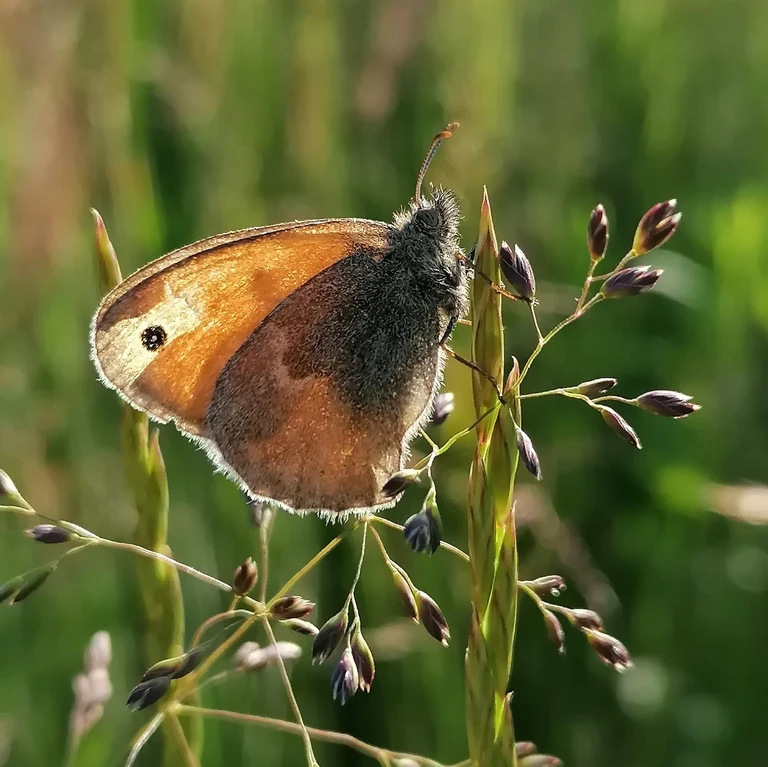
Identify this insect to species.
Coenonympha pamphilus
